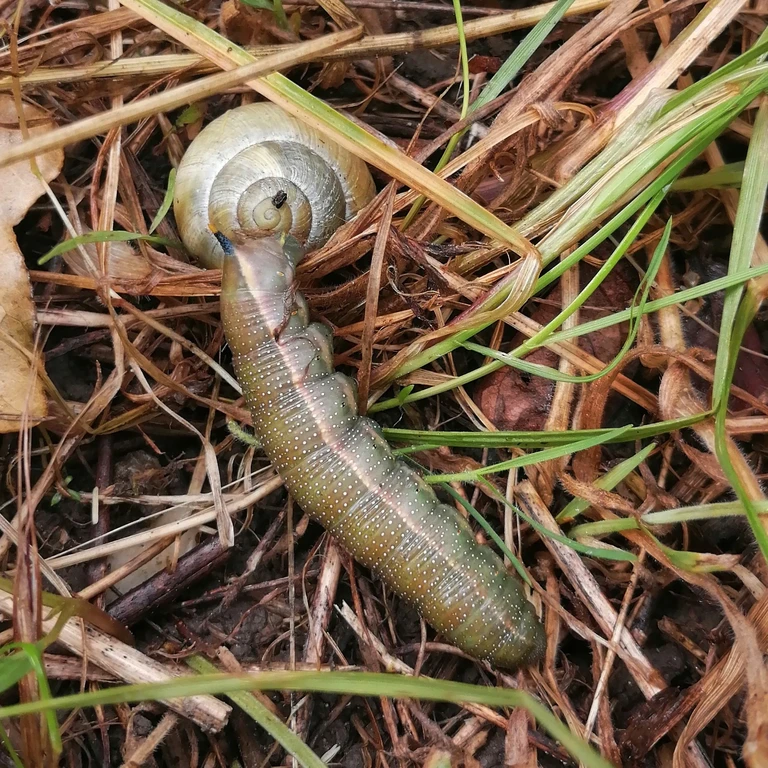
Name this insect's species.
Macroglossum stellatarum
